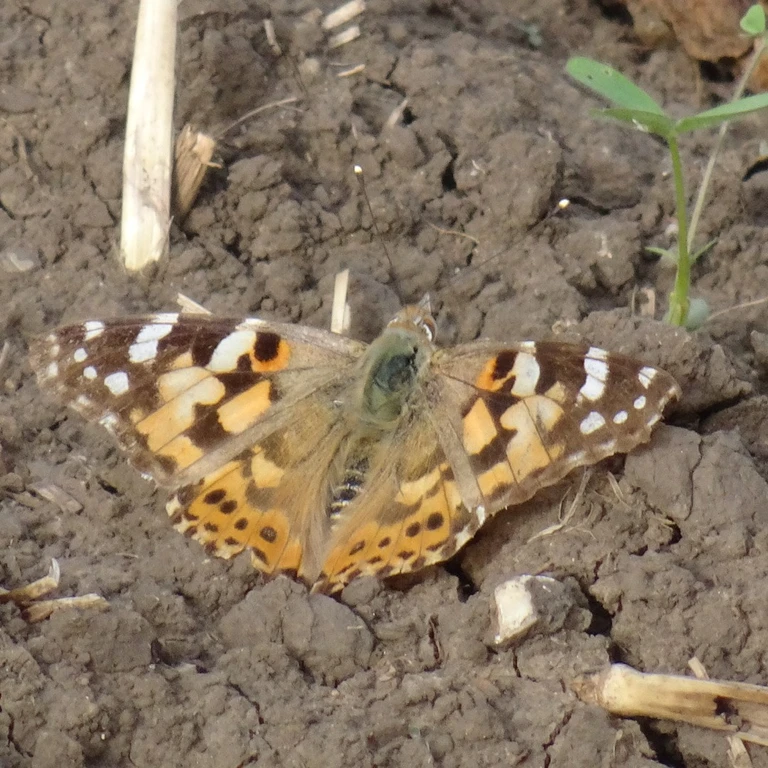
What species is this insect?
Vanessa cardui
